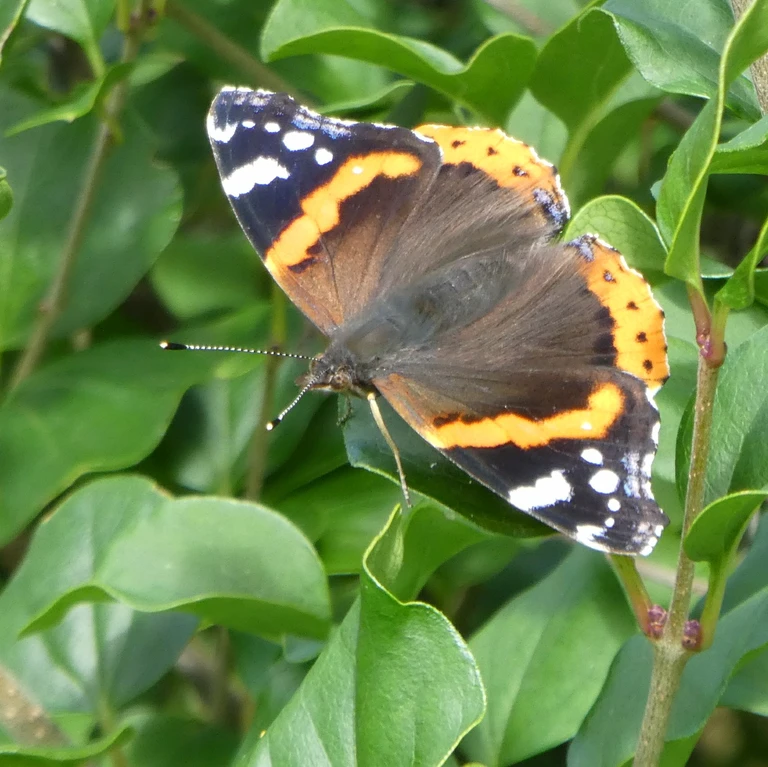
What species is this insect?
Vanessa atalanta
